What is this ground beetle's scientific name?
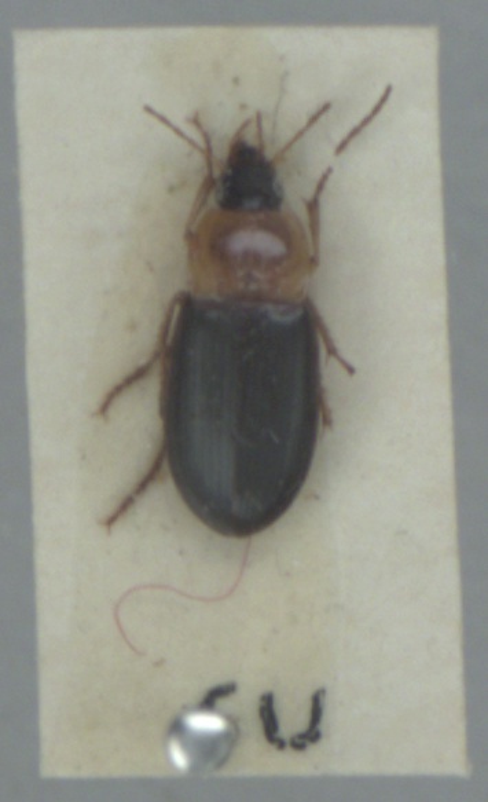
Calathus melanocephalus
